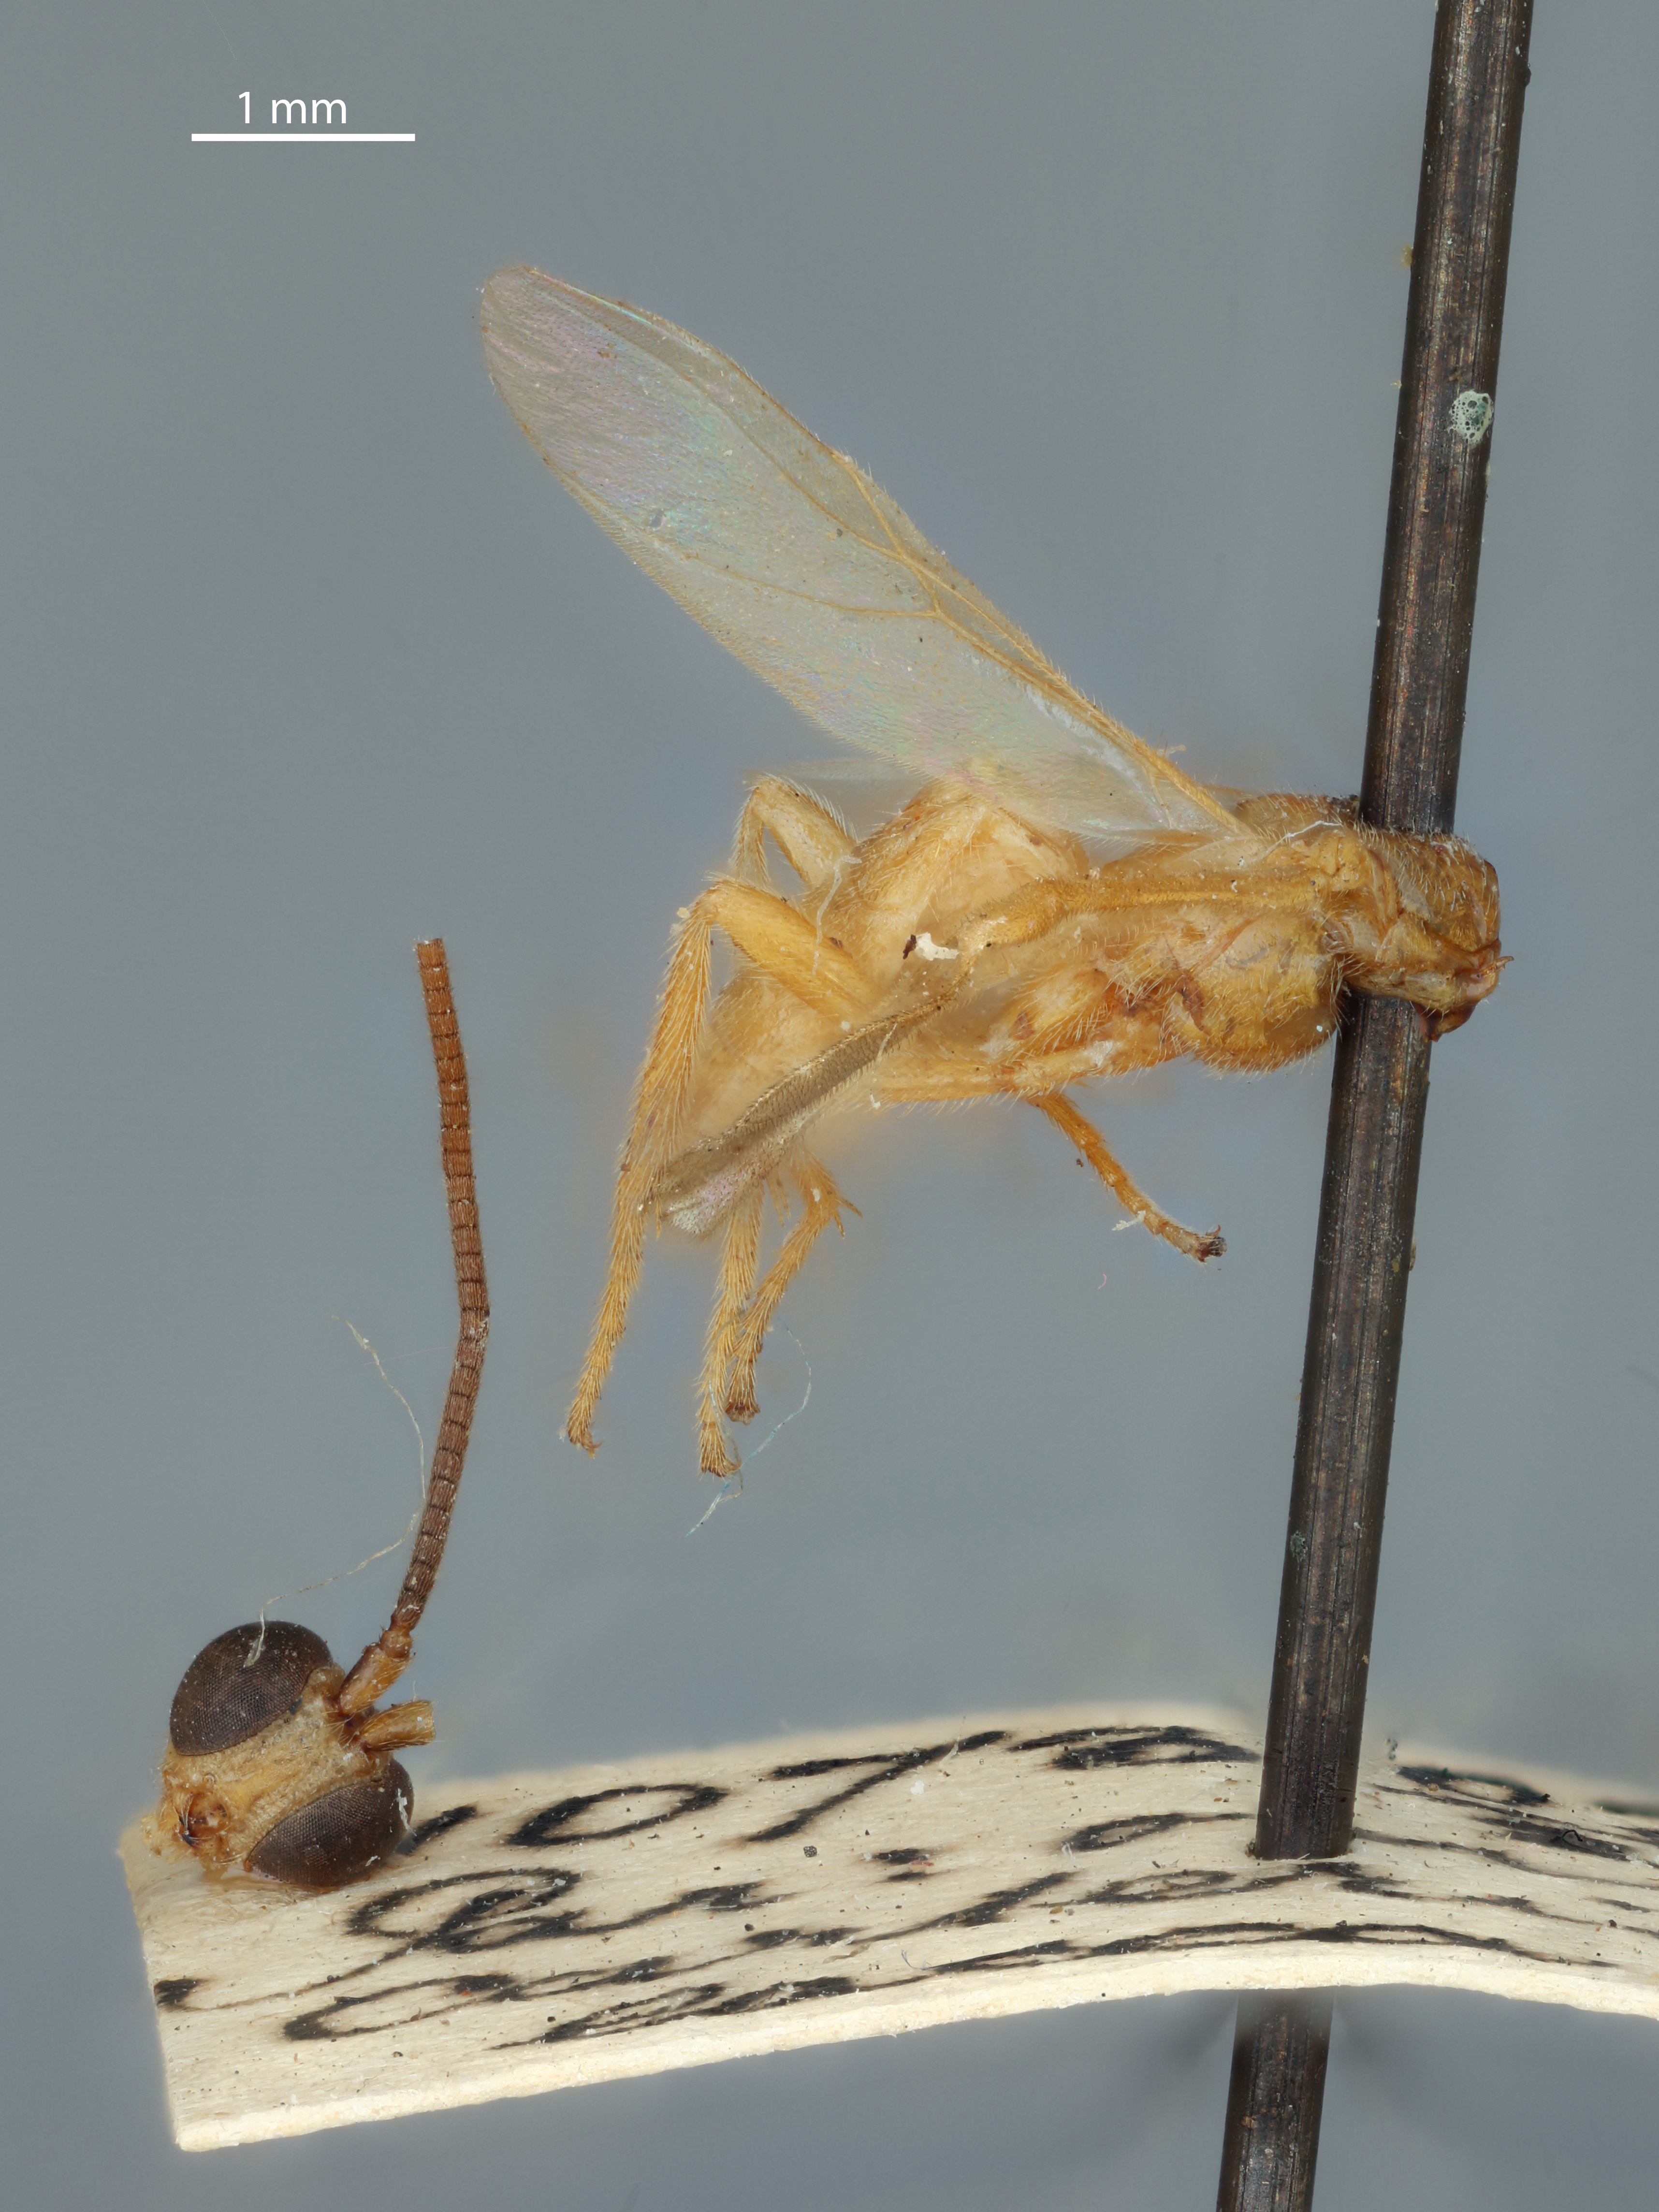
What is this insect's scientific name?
Aphrastobracon flavippennis
